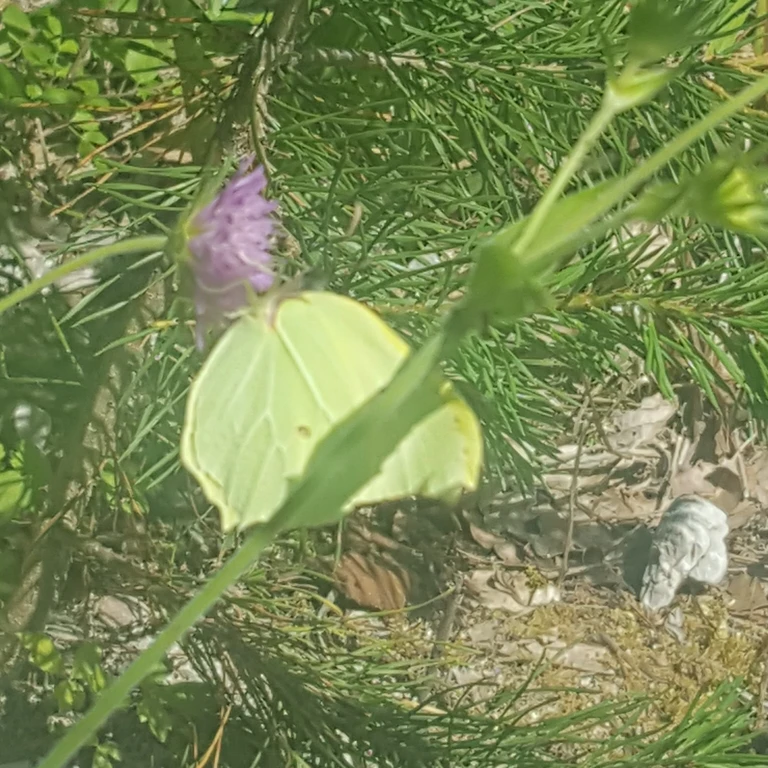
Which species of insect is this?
Gonepteryx rhamni
